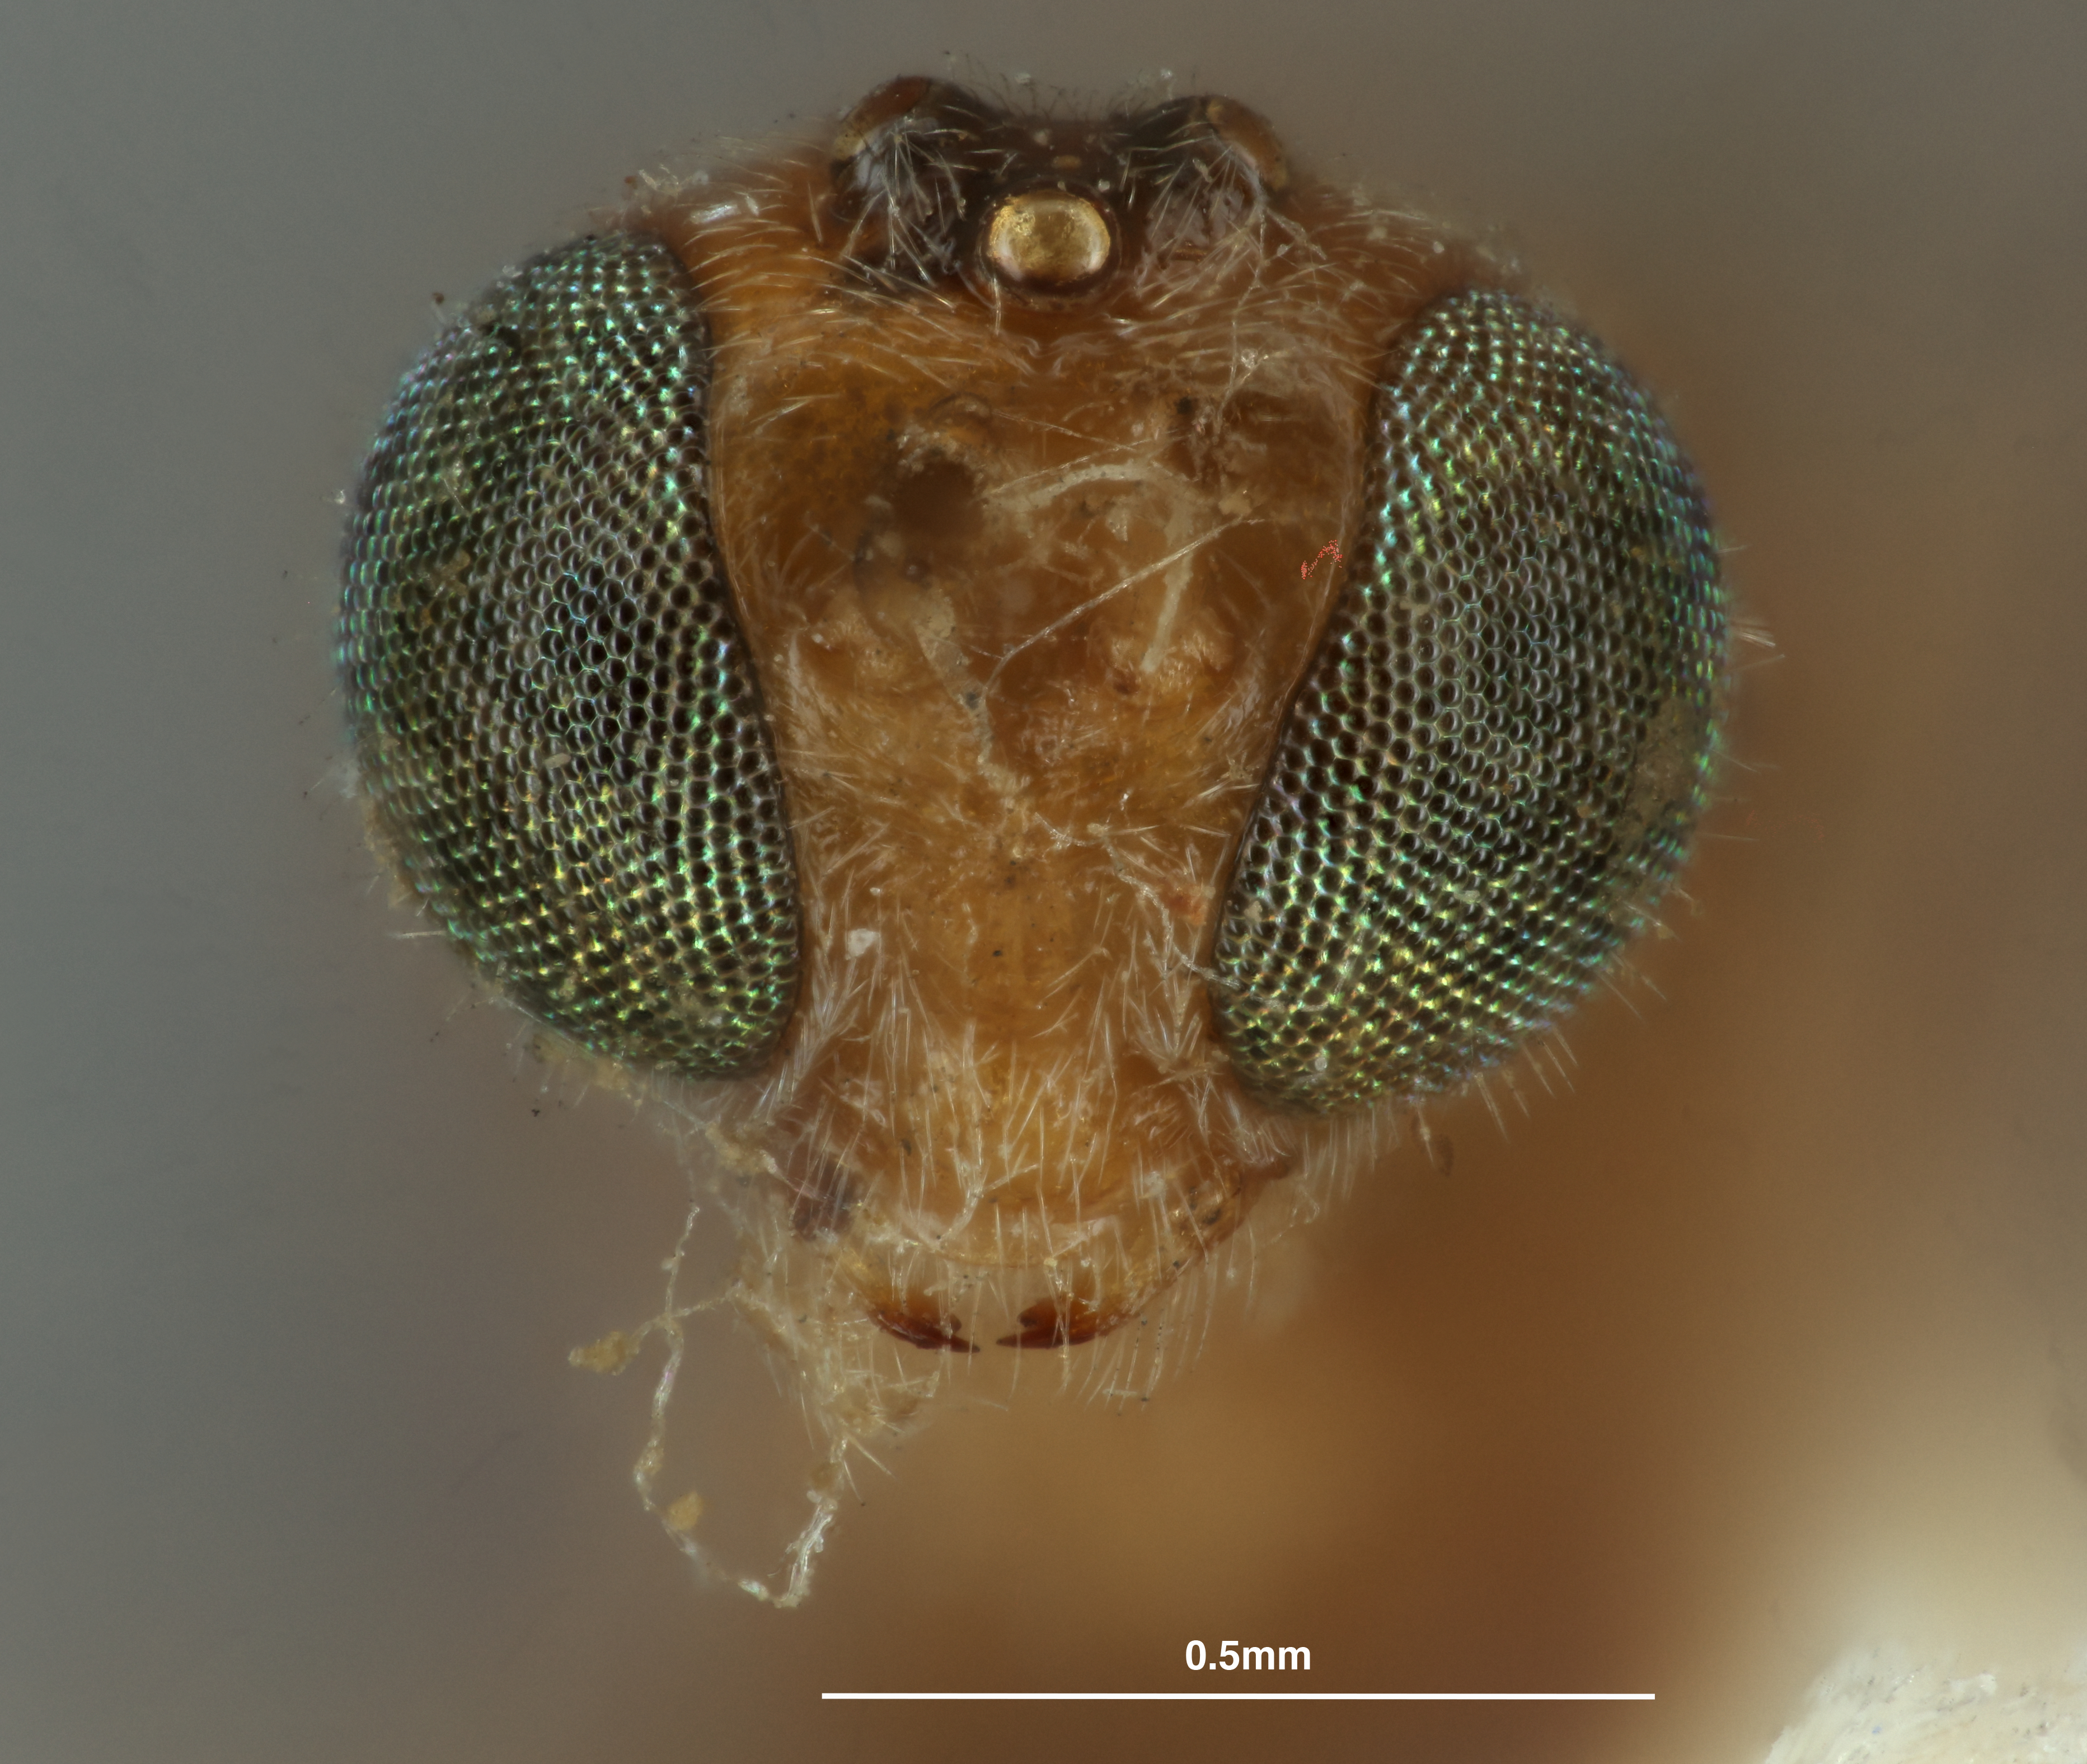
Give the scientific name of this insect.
Meteorus antipodalis
